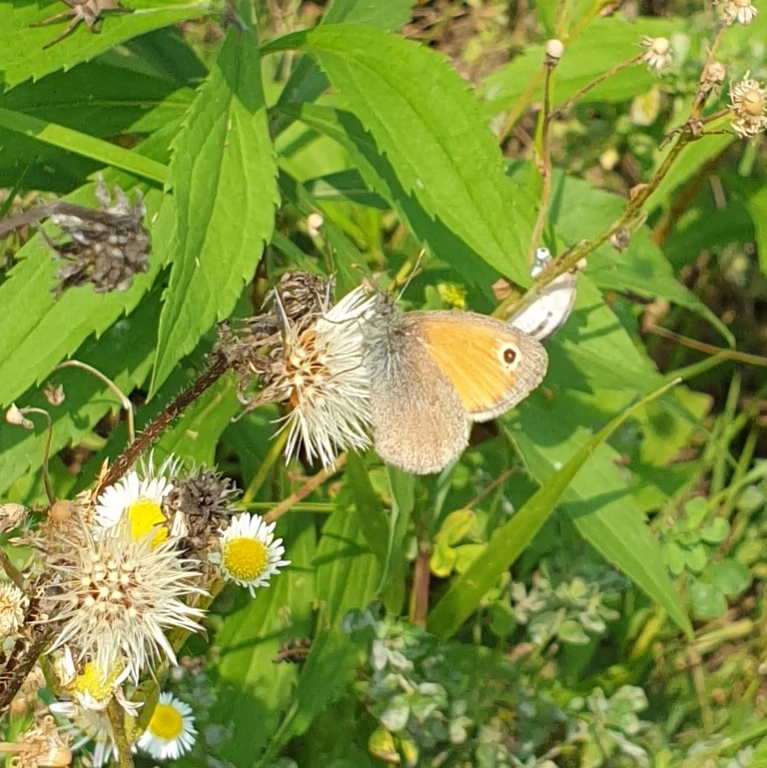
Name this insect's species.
Coenonympha pamphilus
